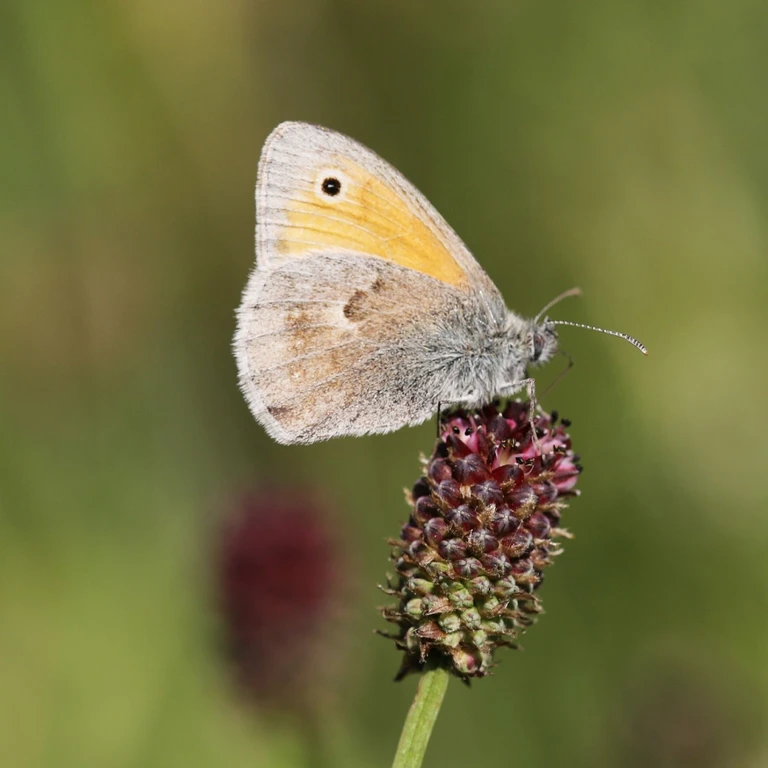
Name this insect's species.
Coenonympha pamphilus
